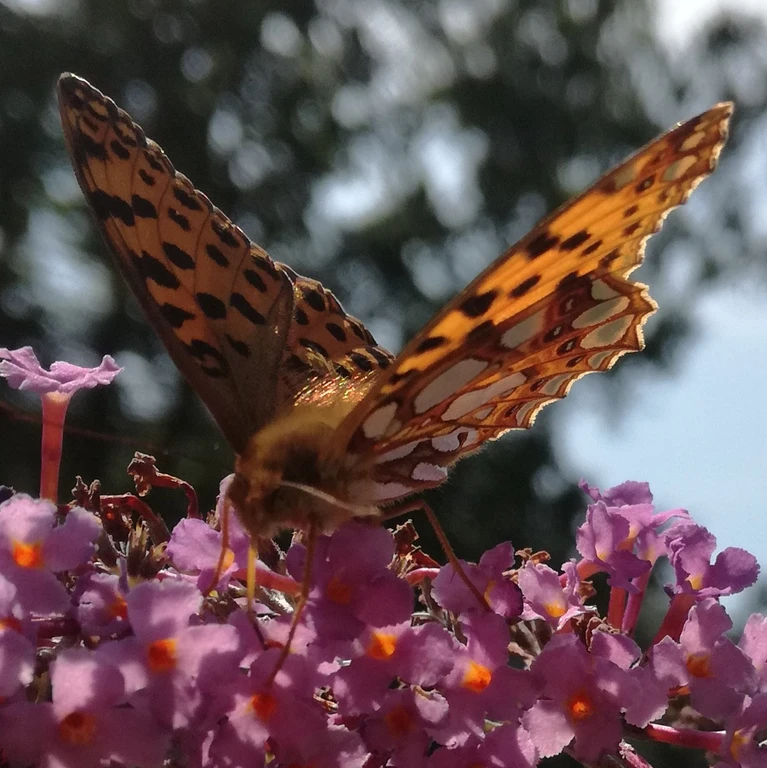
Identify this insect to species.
Issoria lathonia
